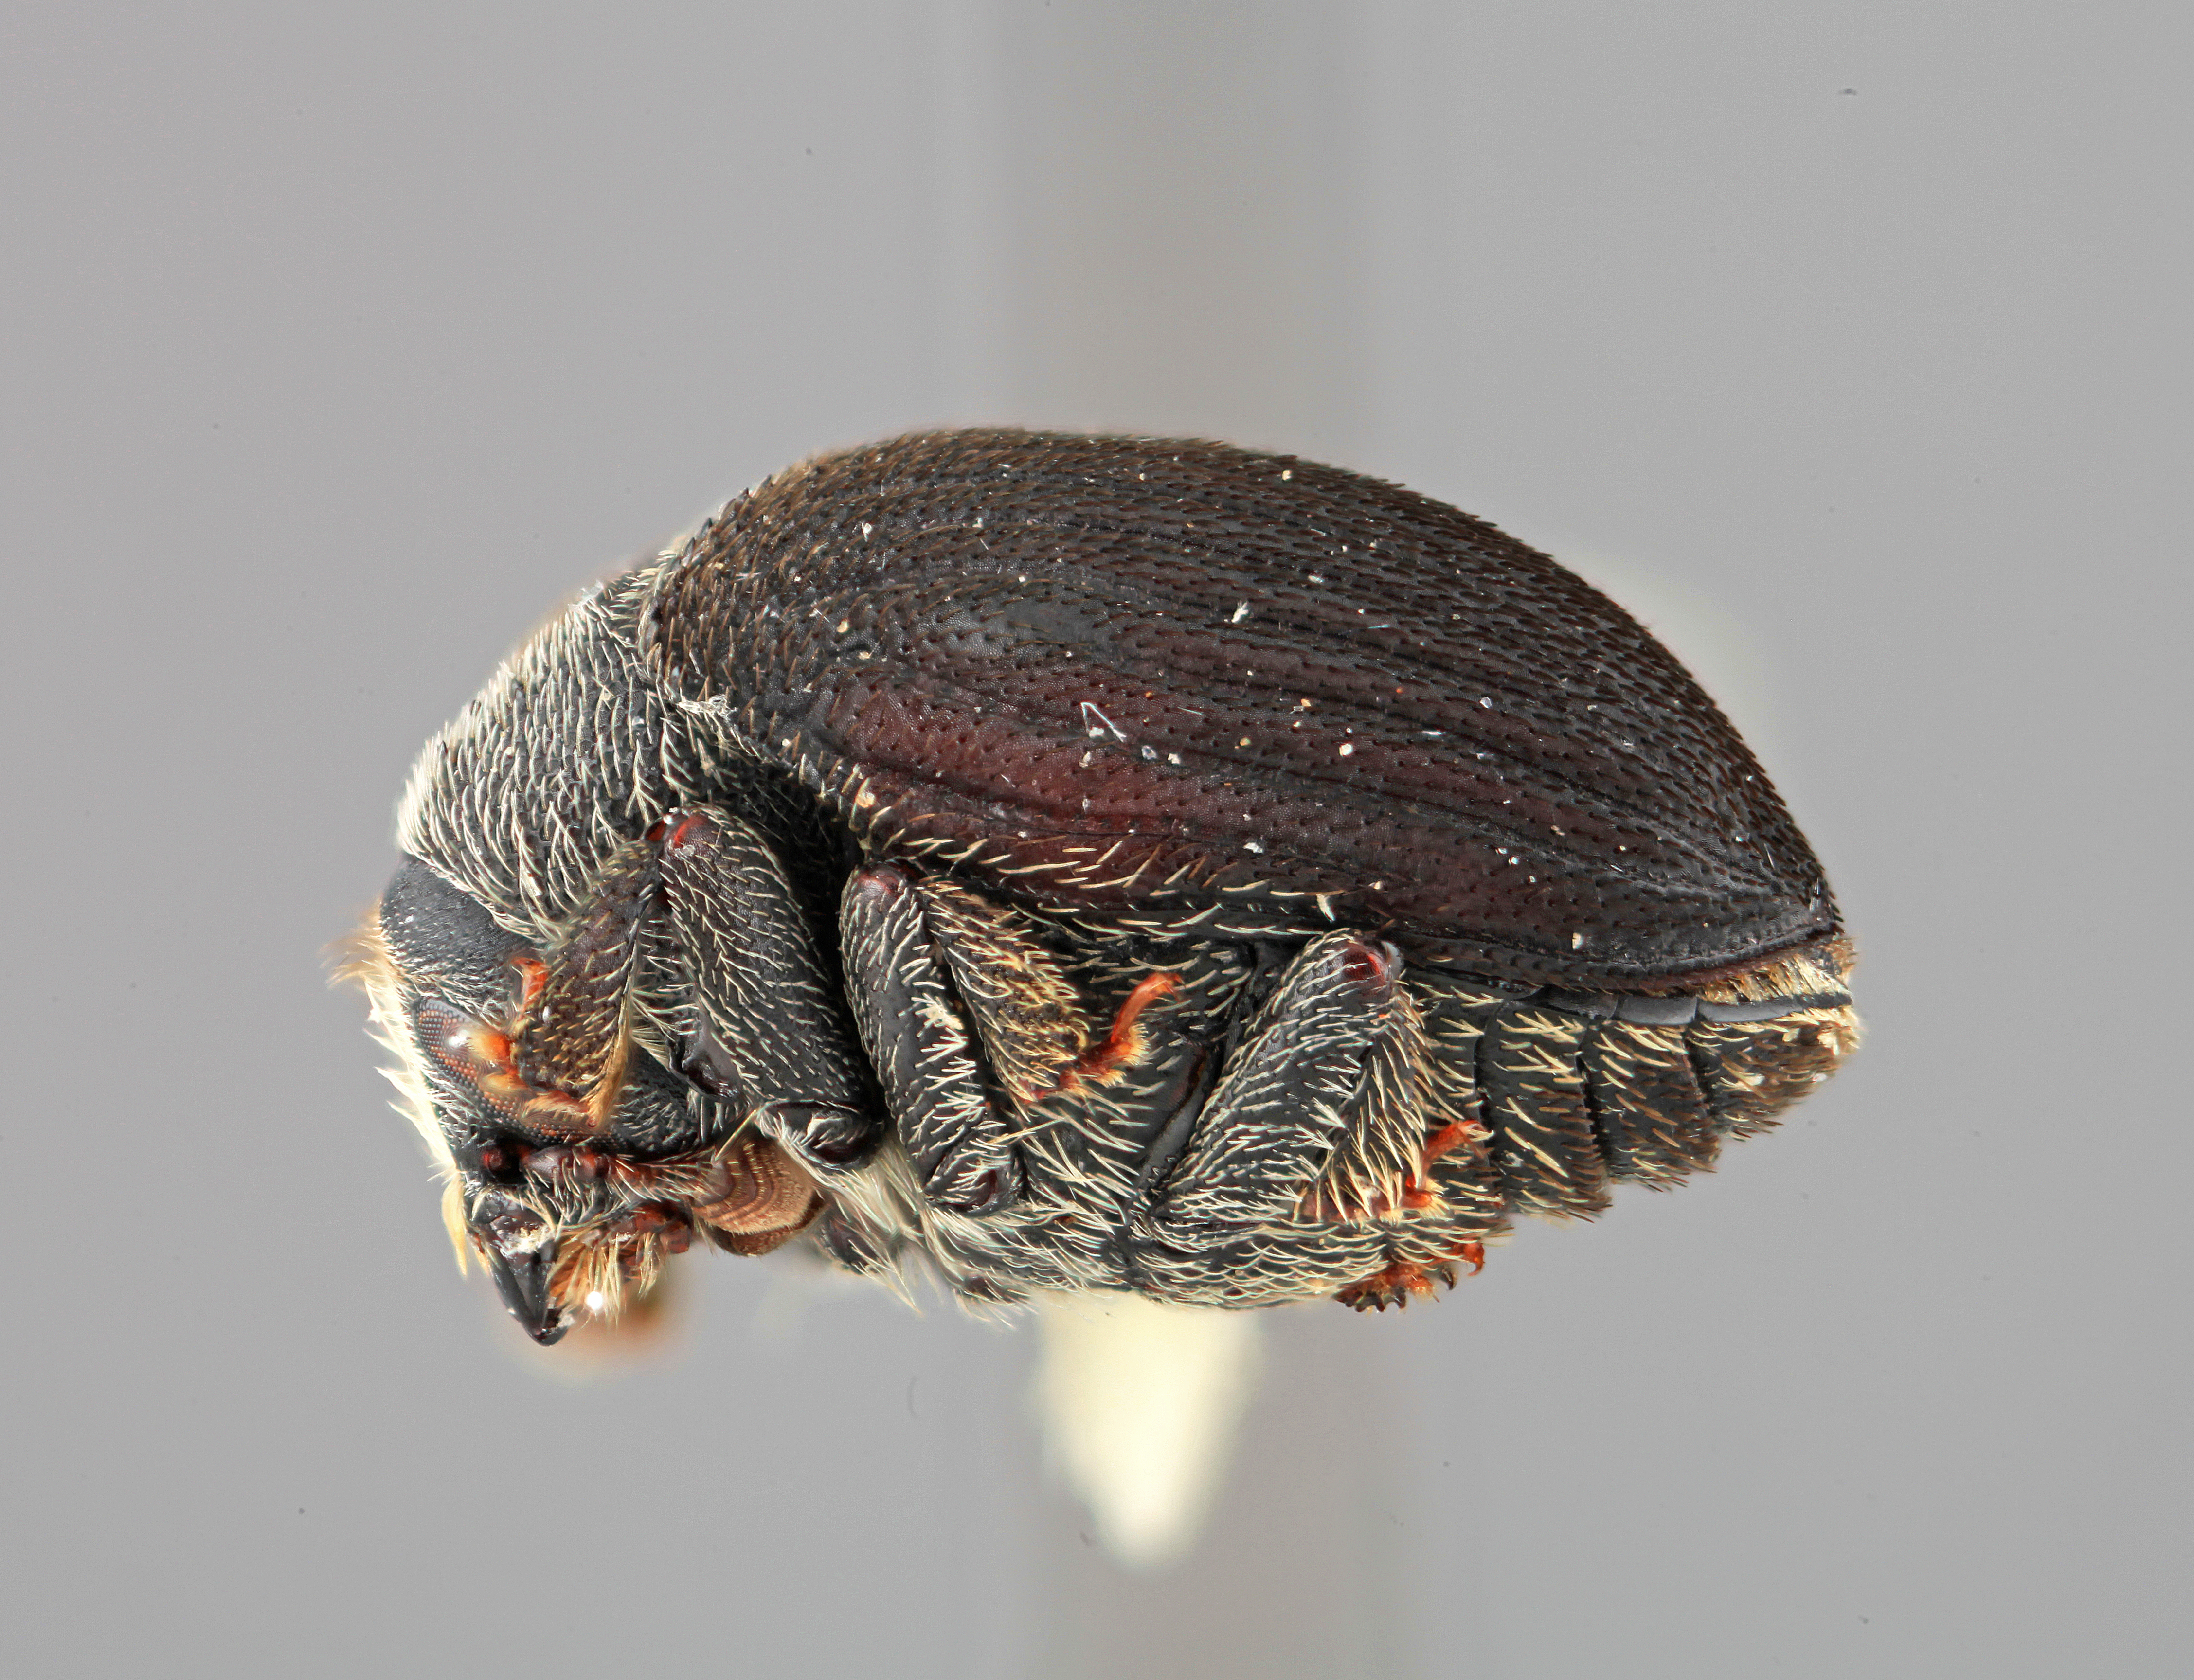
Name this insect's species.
Dendrosinus mexicanus
